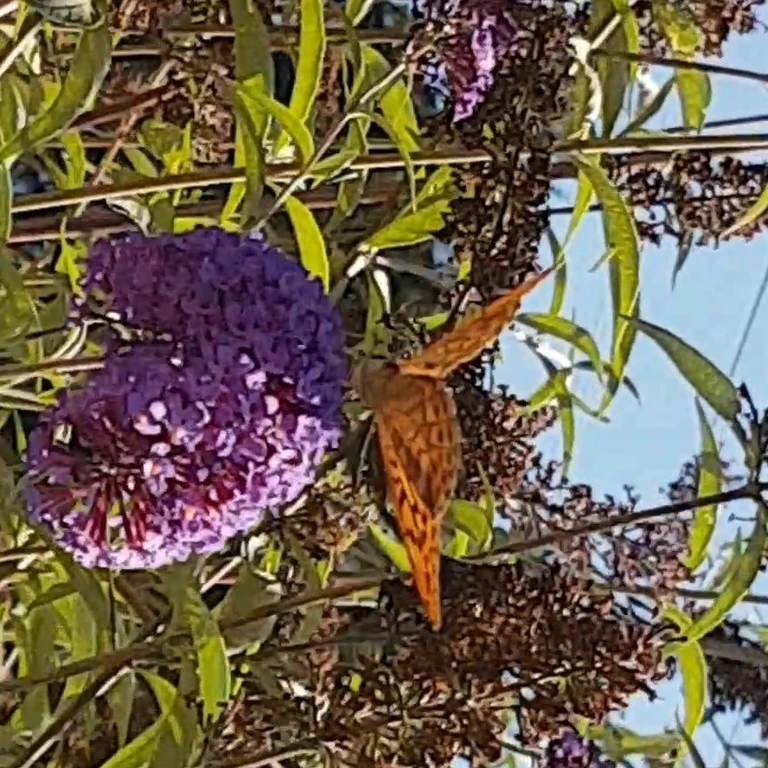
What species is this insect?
Argynnis paphia
